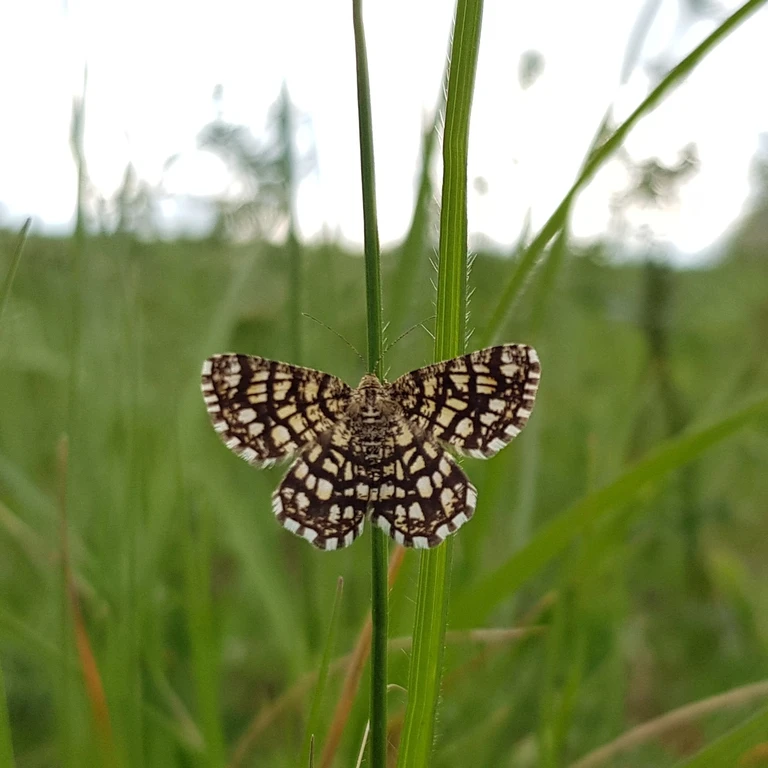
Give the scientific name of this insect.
Chiasmia clathrata
